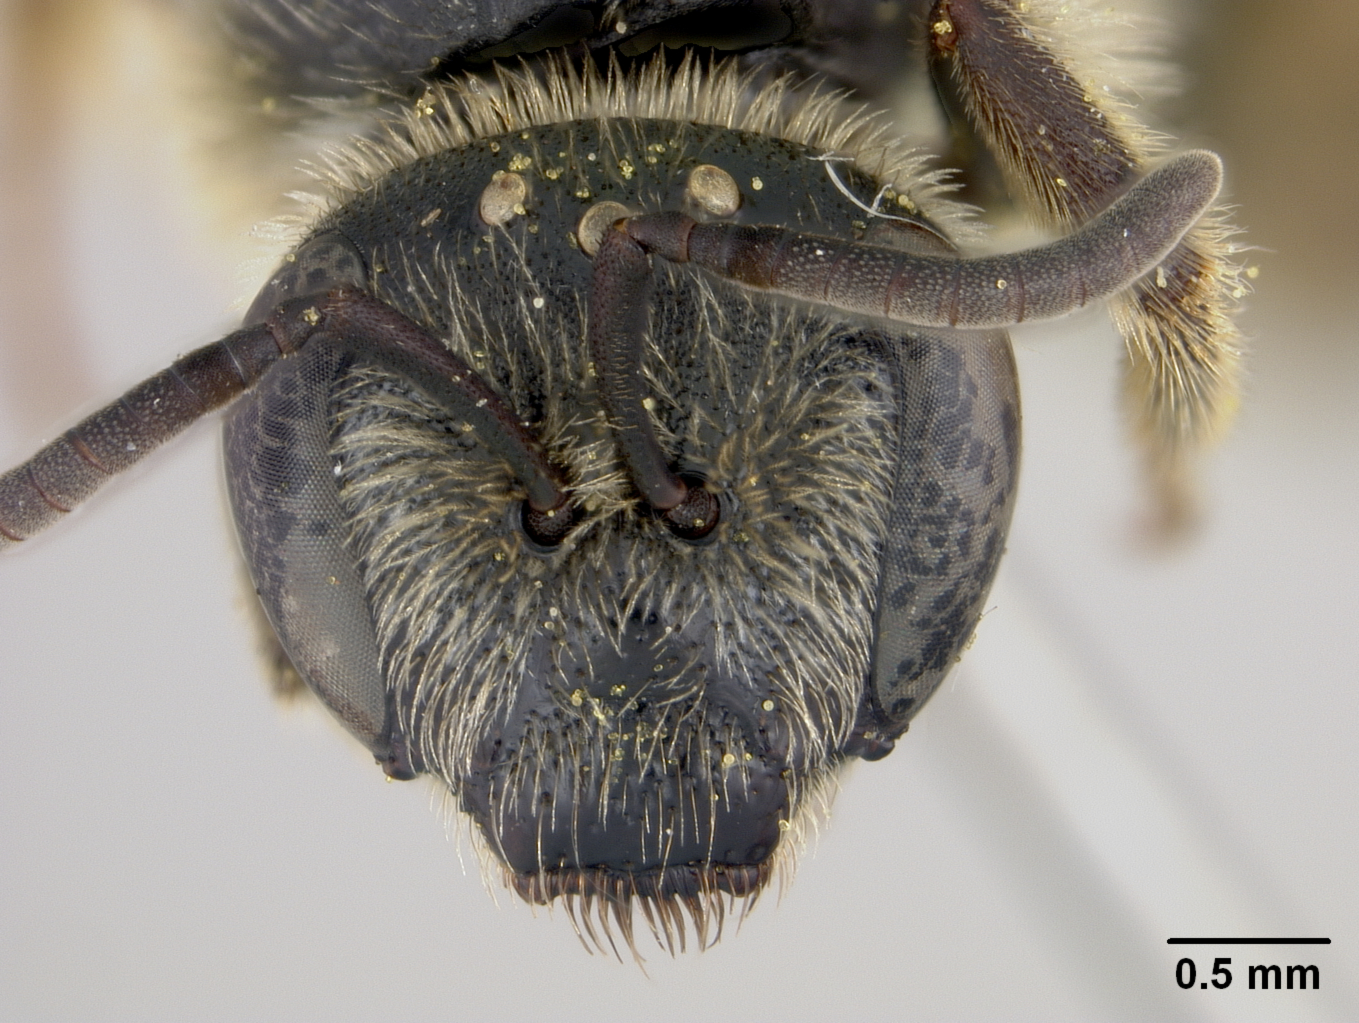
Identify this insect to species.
Lasioglossum paraforbesii
